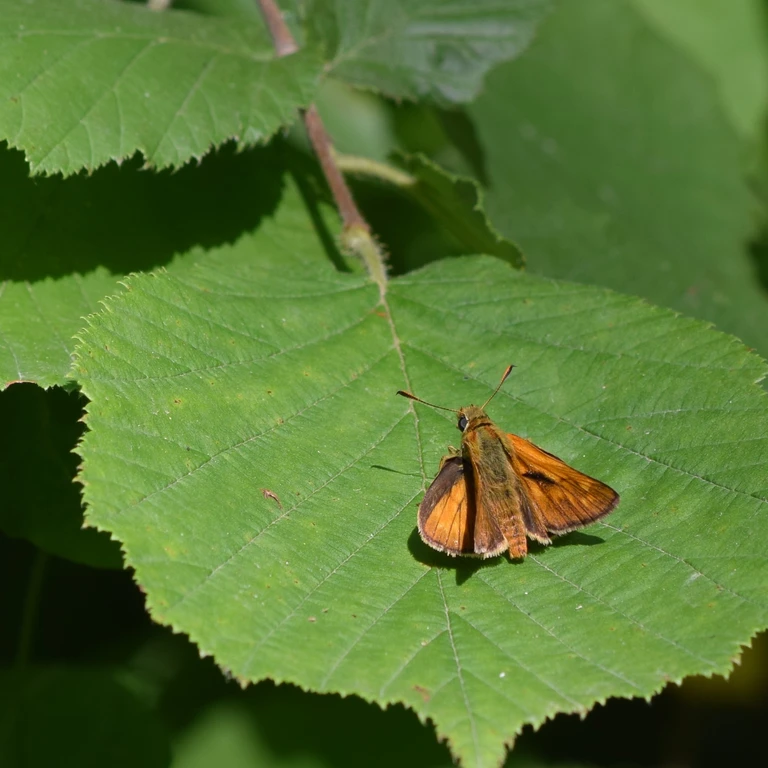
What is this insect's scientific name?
Ochlodes sylvanus (also Ochlodes venata)
